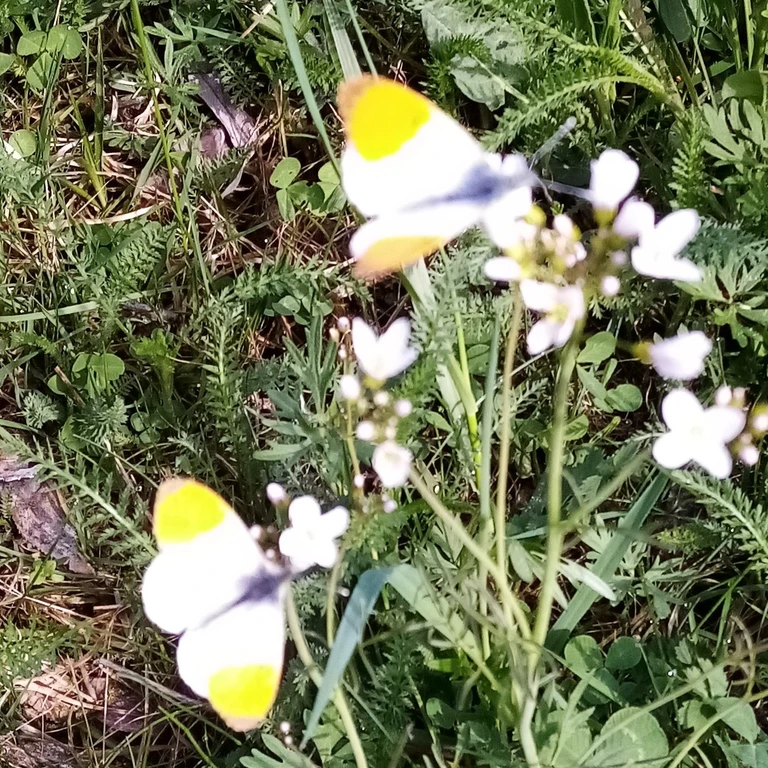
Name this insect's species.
Anthocharis cardamines
